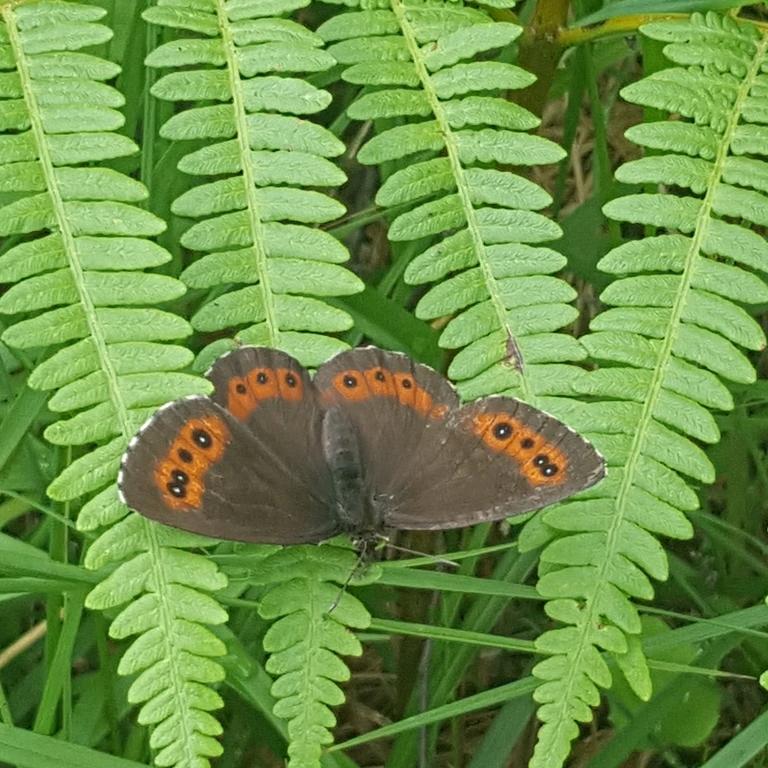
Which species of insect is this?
Erebia ligea
